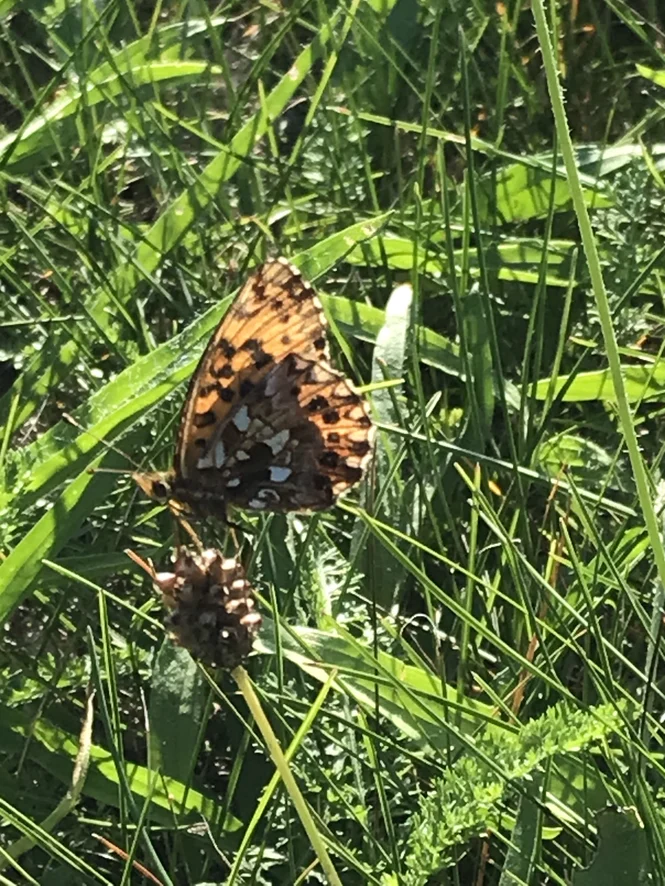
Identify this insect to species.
Boloria dia
